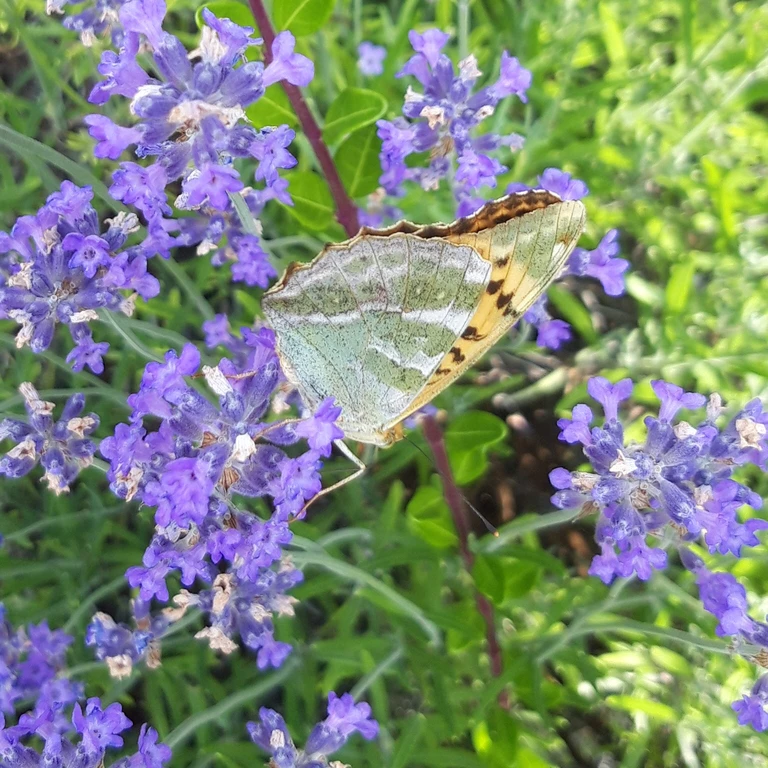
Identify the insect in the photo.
Argynnis paphia
